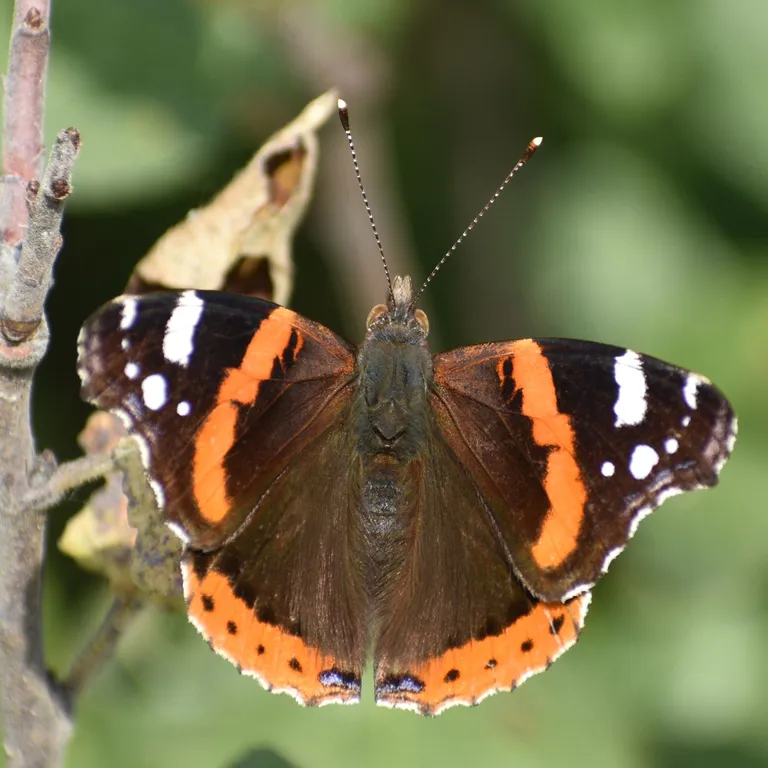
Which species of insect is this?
Vanessa atalanta
